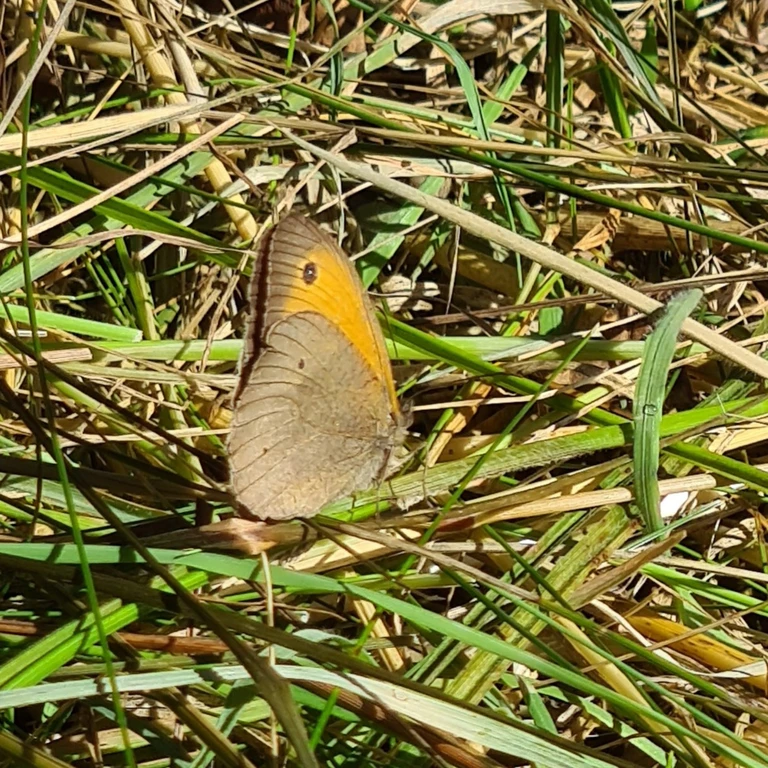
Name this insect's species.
Maniola jurtina
